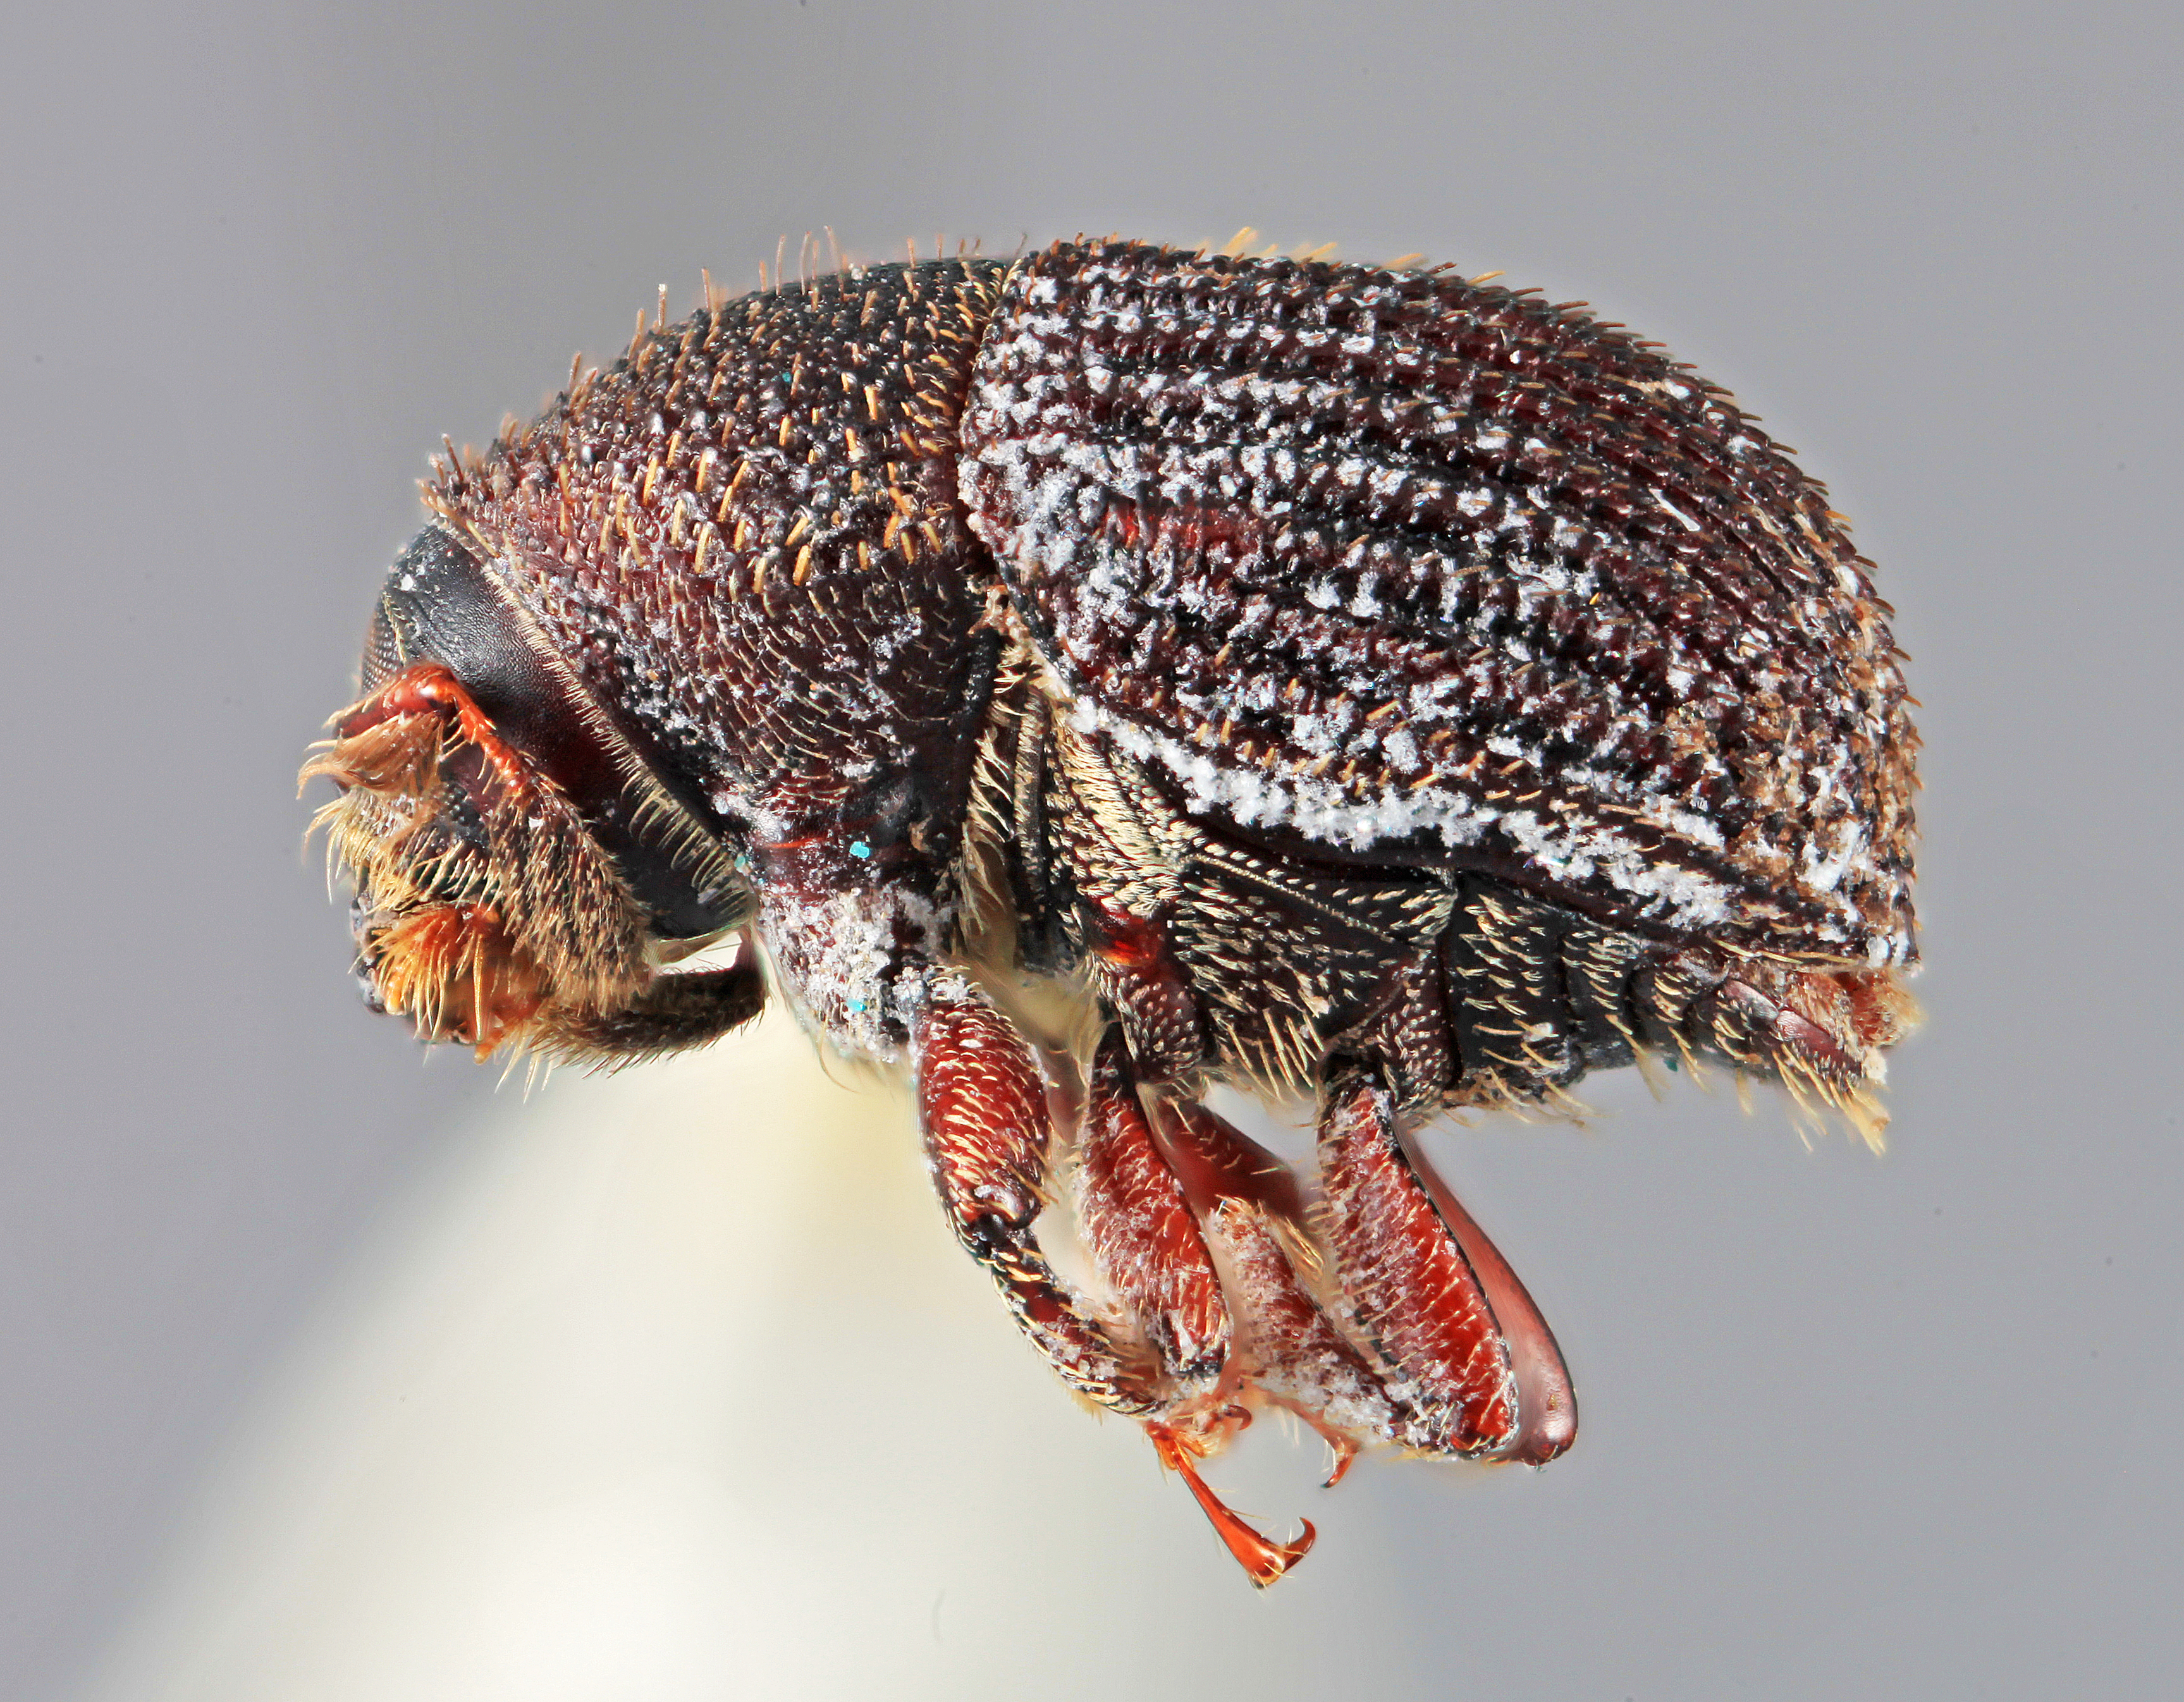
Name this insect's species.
Phloeotribus maurus
